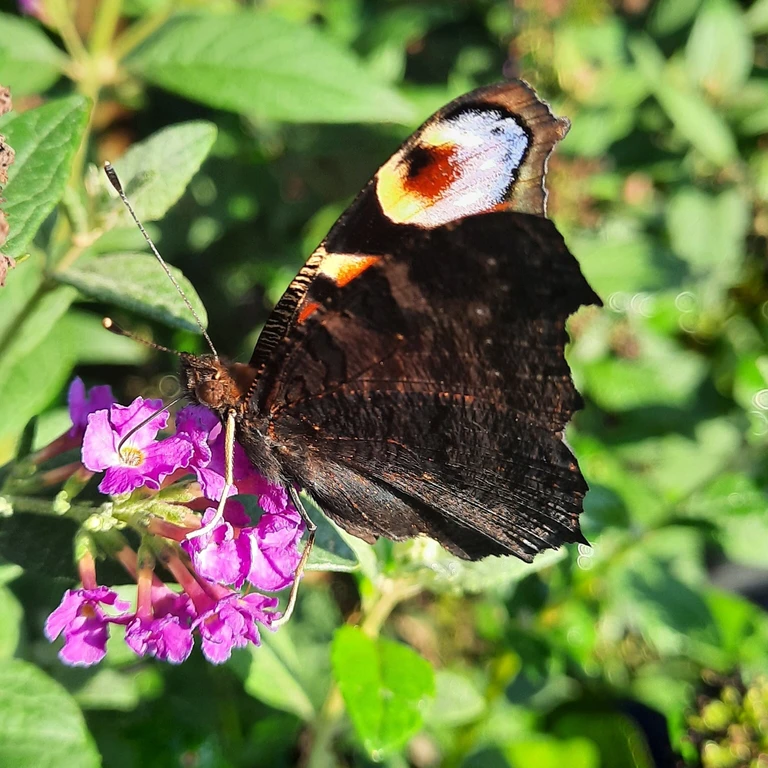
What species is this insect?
Aglais io
